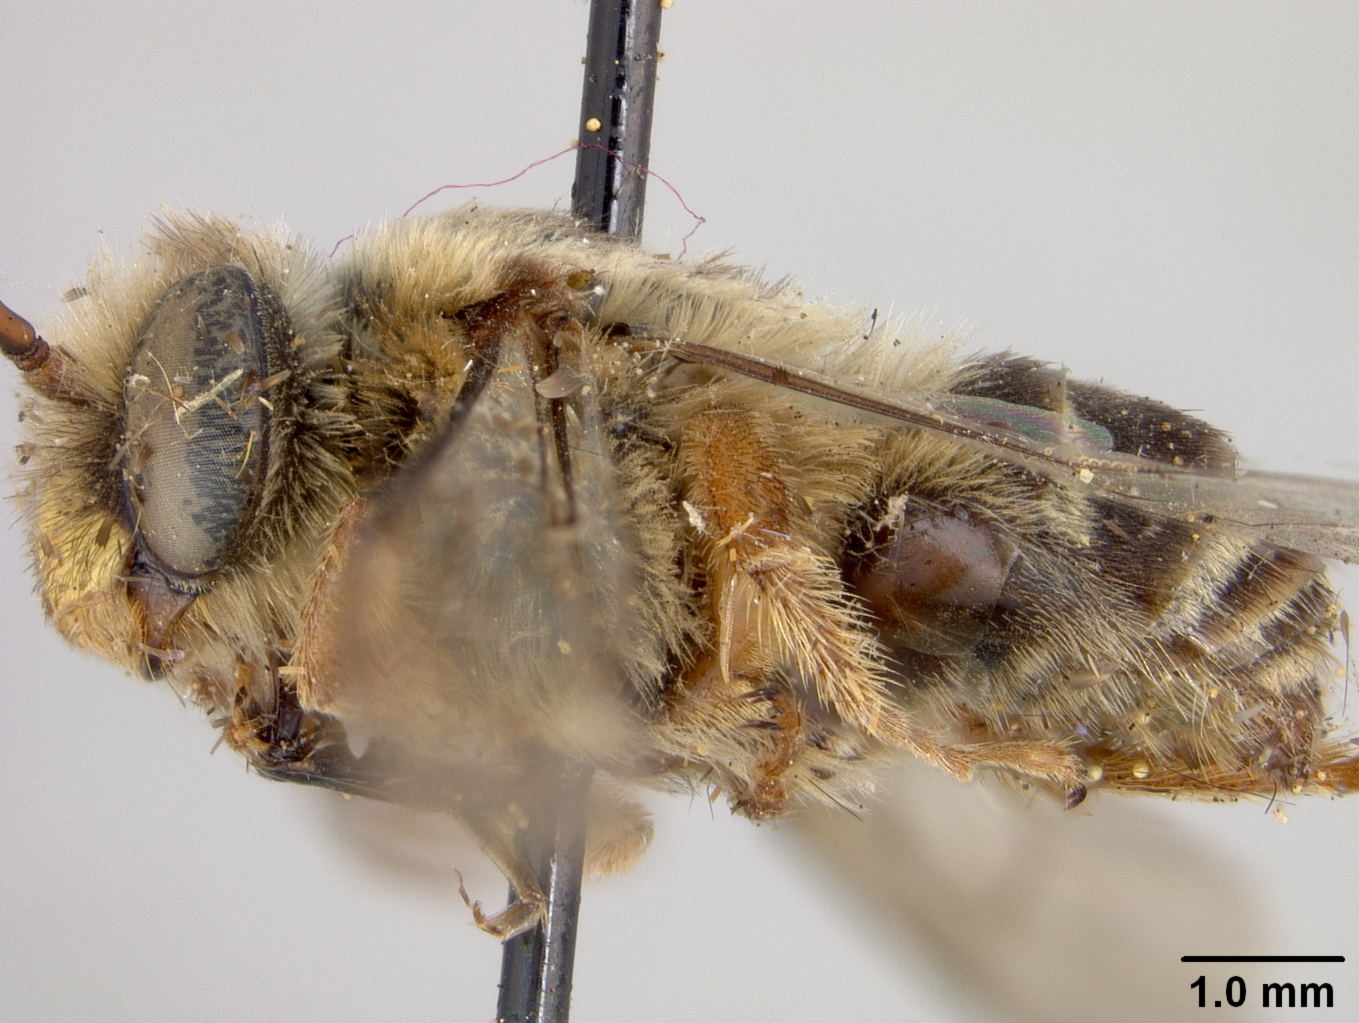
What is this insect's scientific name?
Melissodes insularis
